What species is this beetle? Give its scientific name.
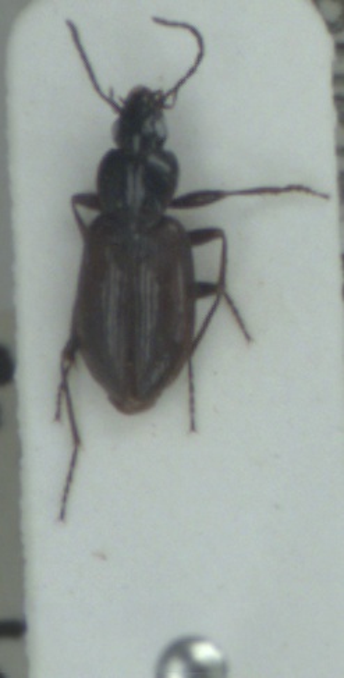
Agonum fuliginosum
